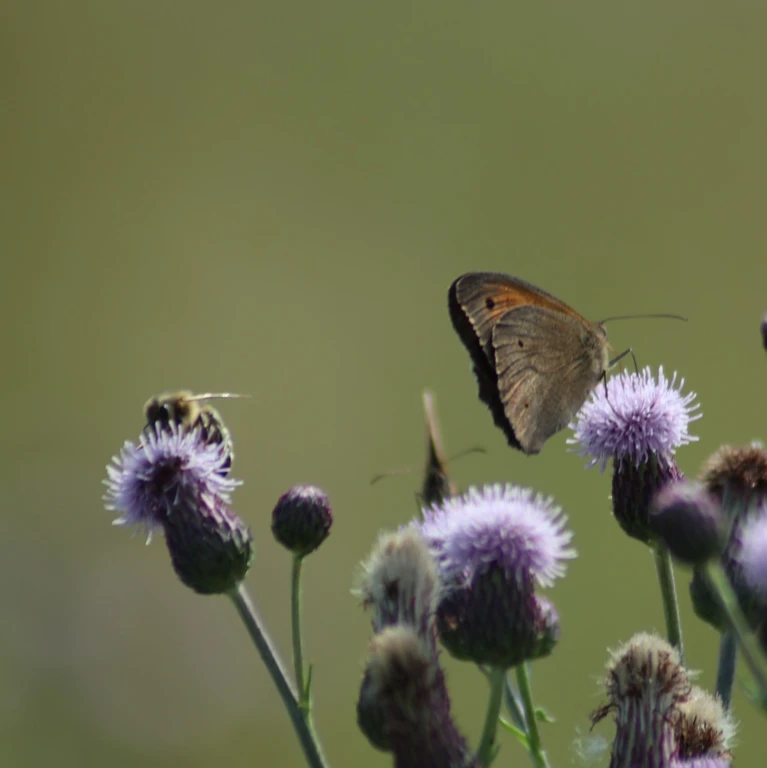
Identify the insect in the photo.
Maniola jurtina
